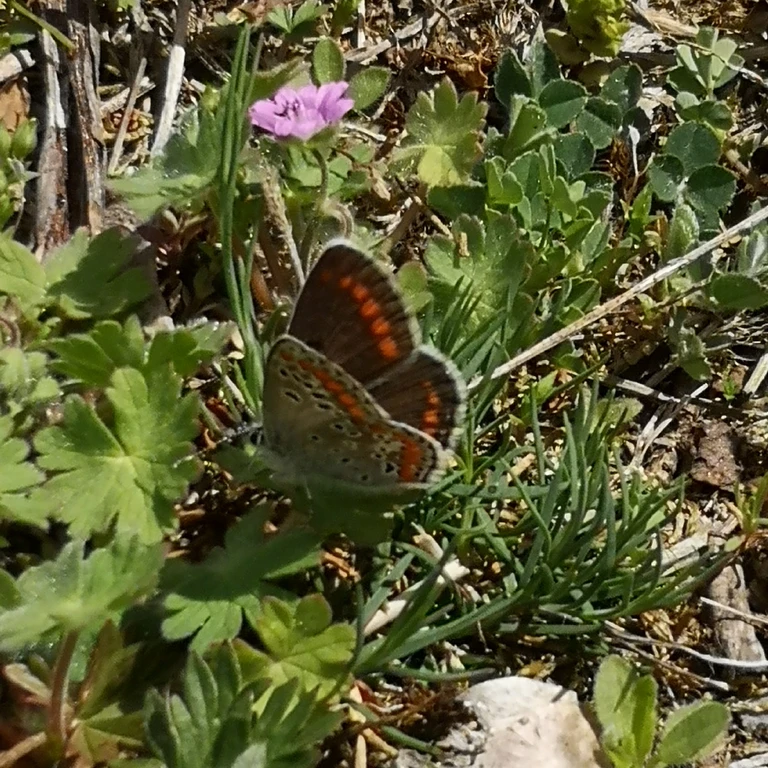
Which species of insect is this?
Aricia agestis/artaxerxes
